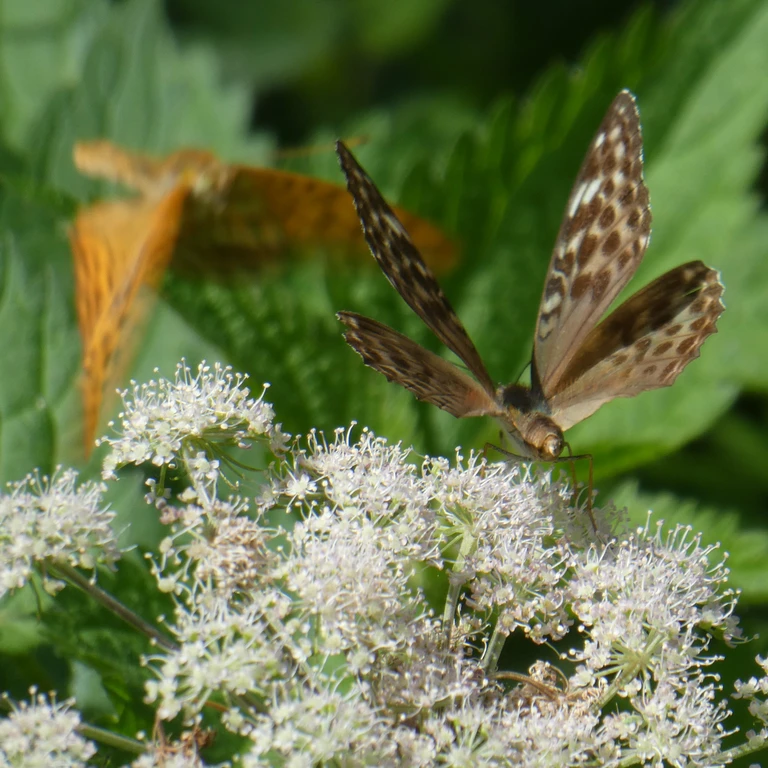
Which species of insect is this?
Argynnis paphia
